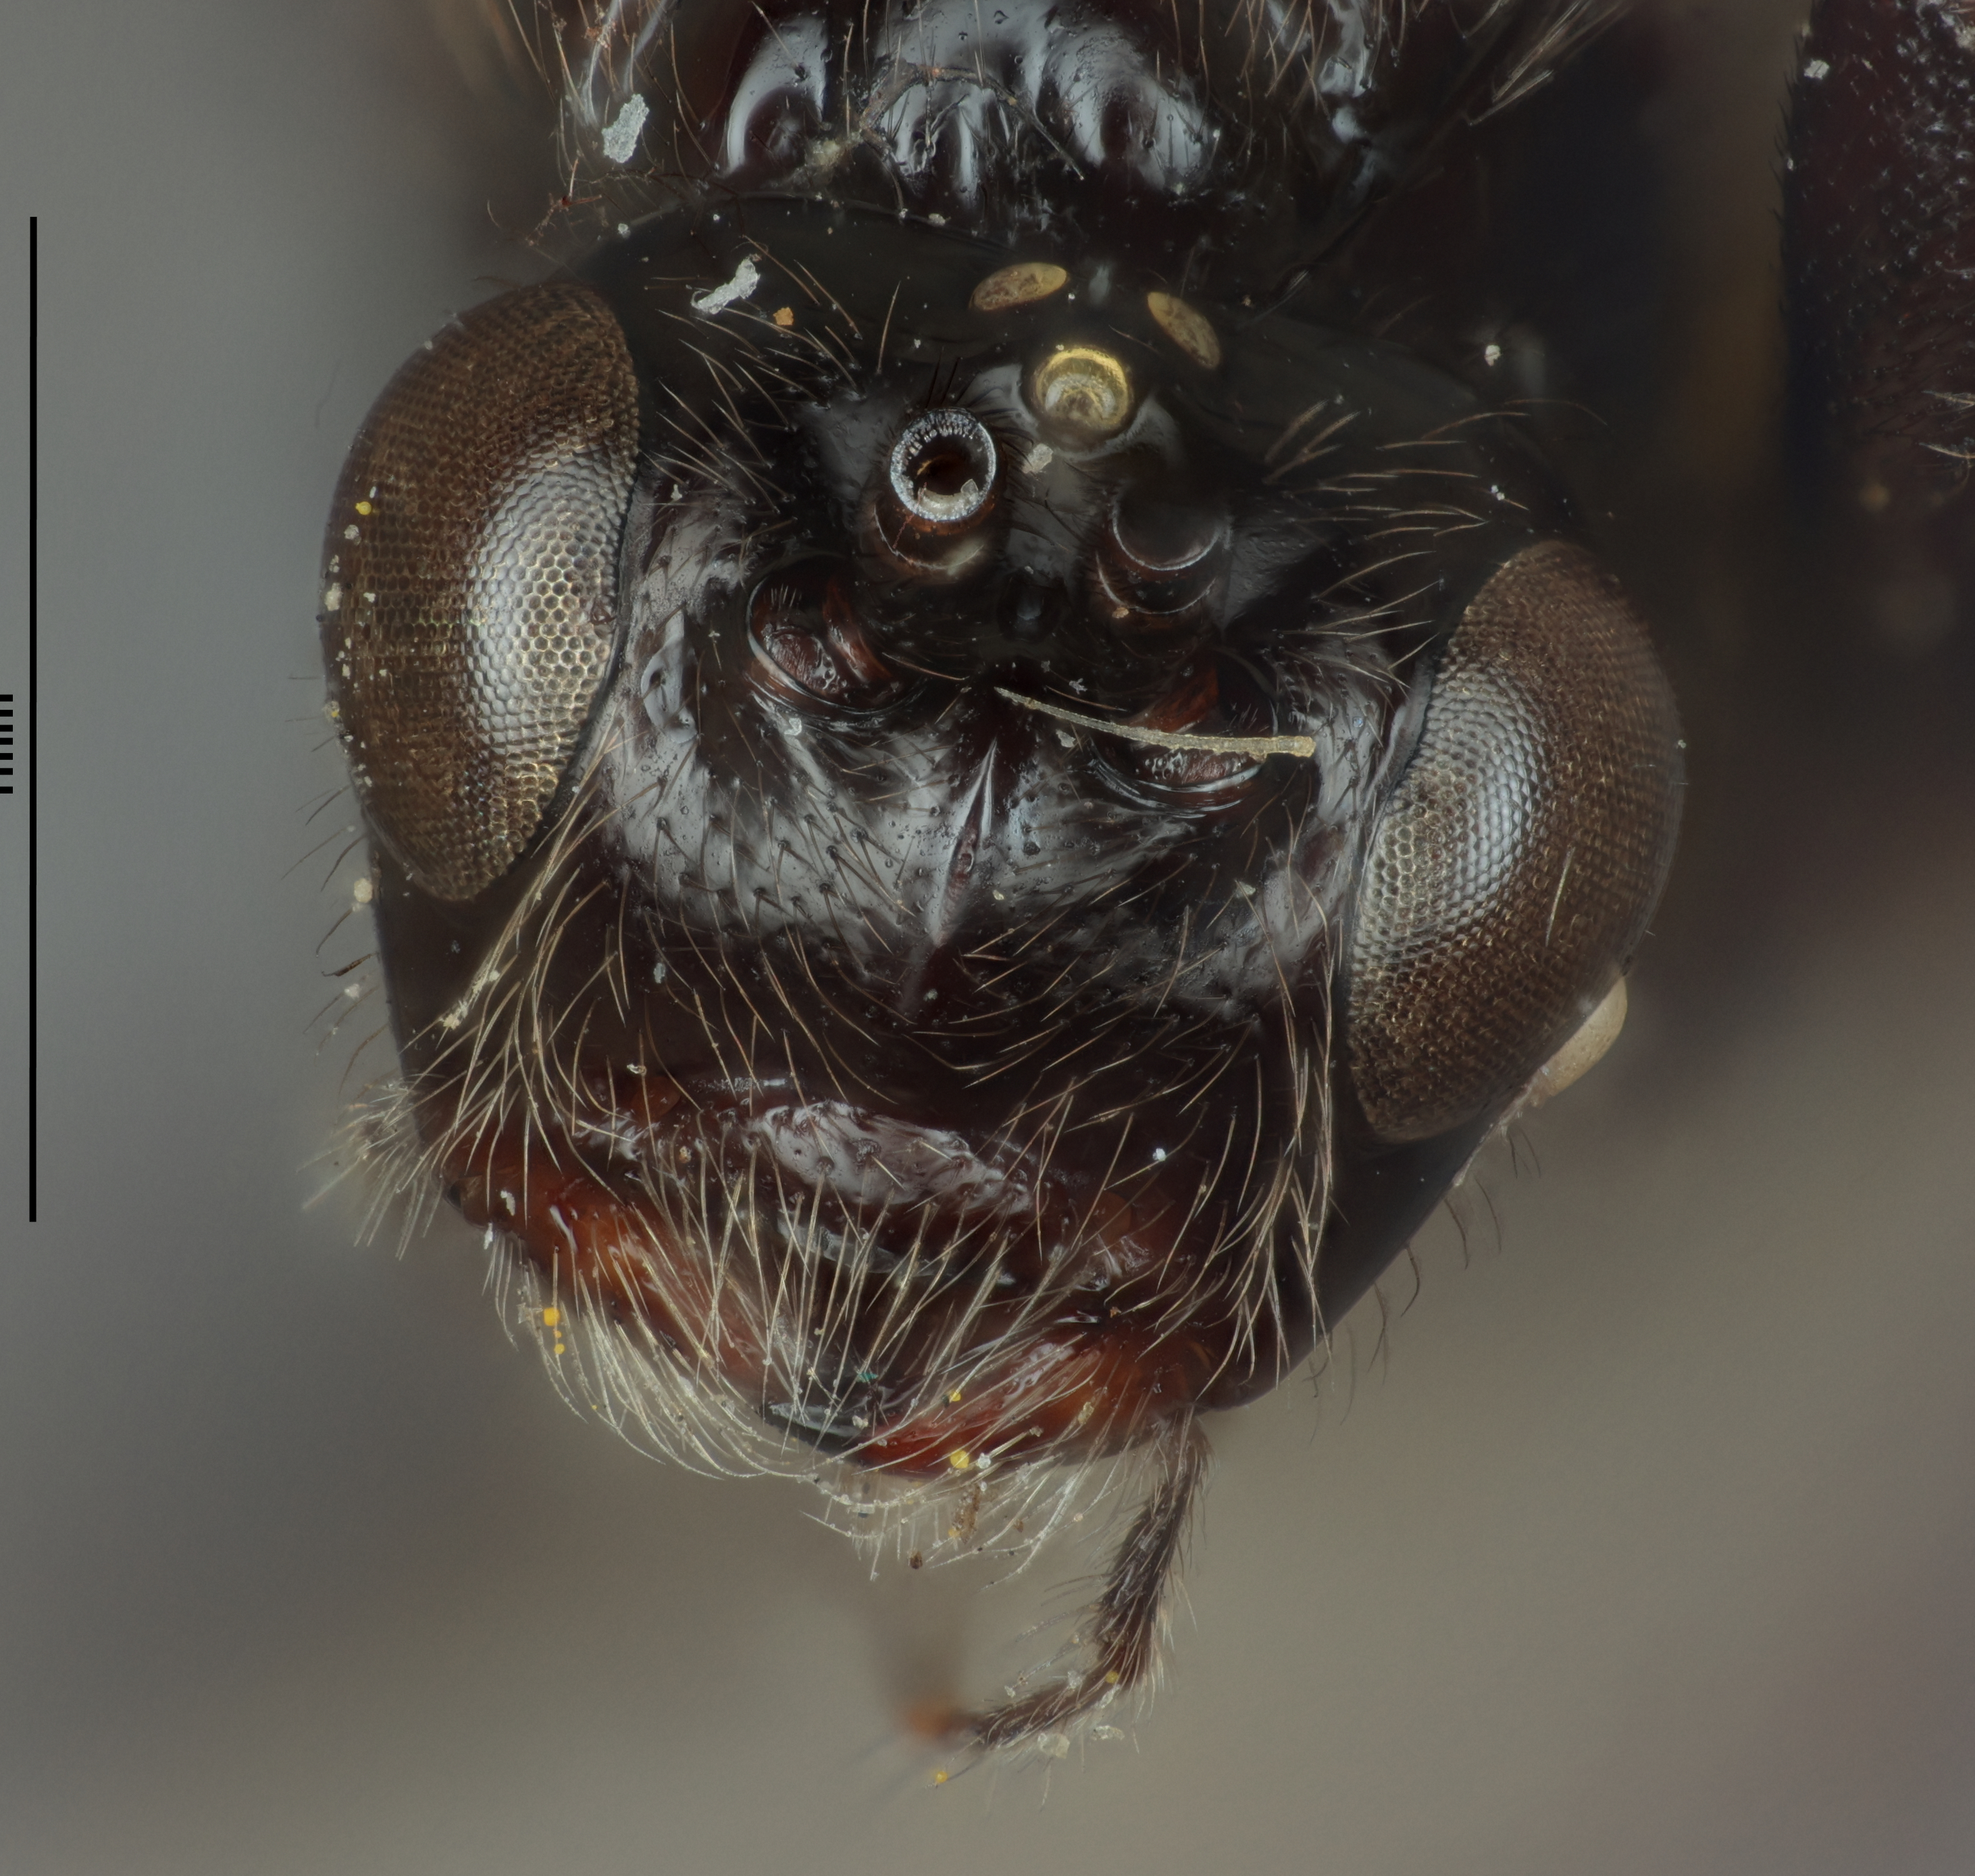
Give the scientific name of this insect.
Opius unguipus
